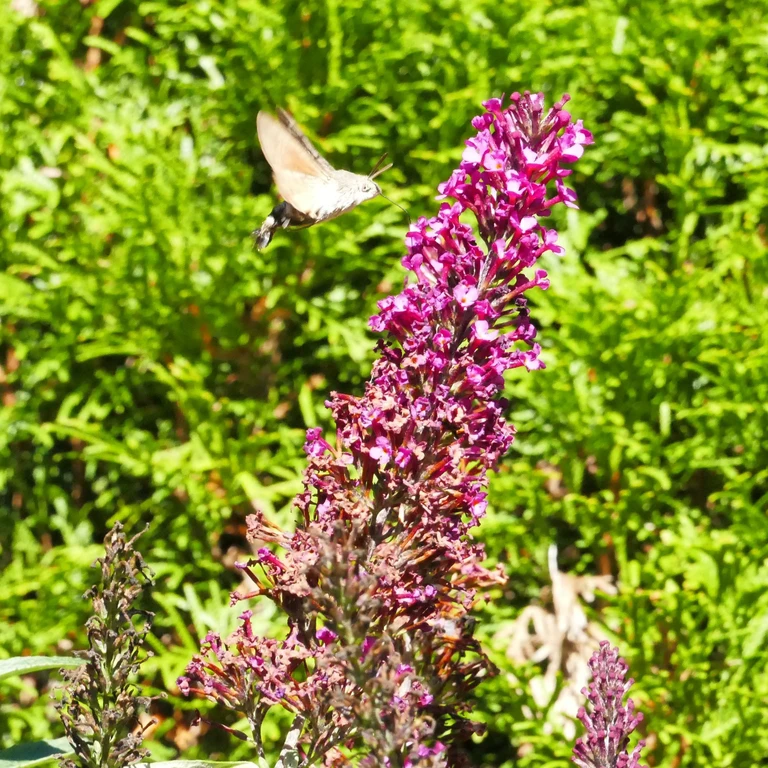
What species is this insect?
Macroglossum stellatarum
